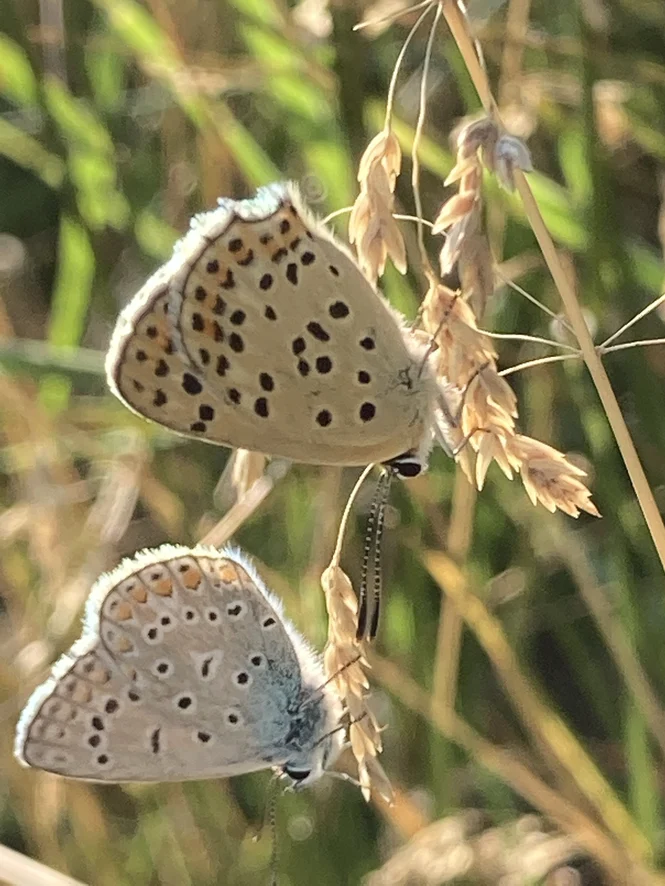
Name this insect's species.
Polyommatus icarus
